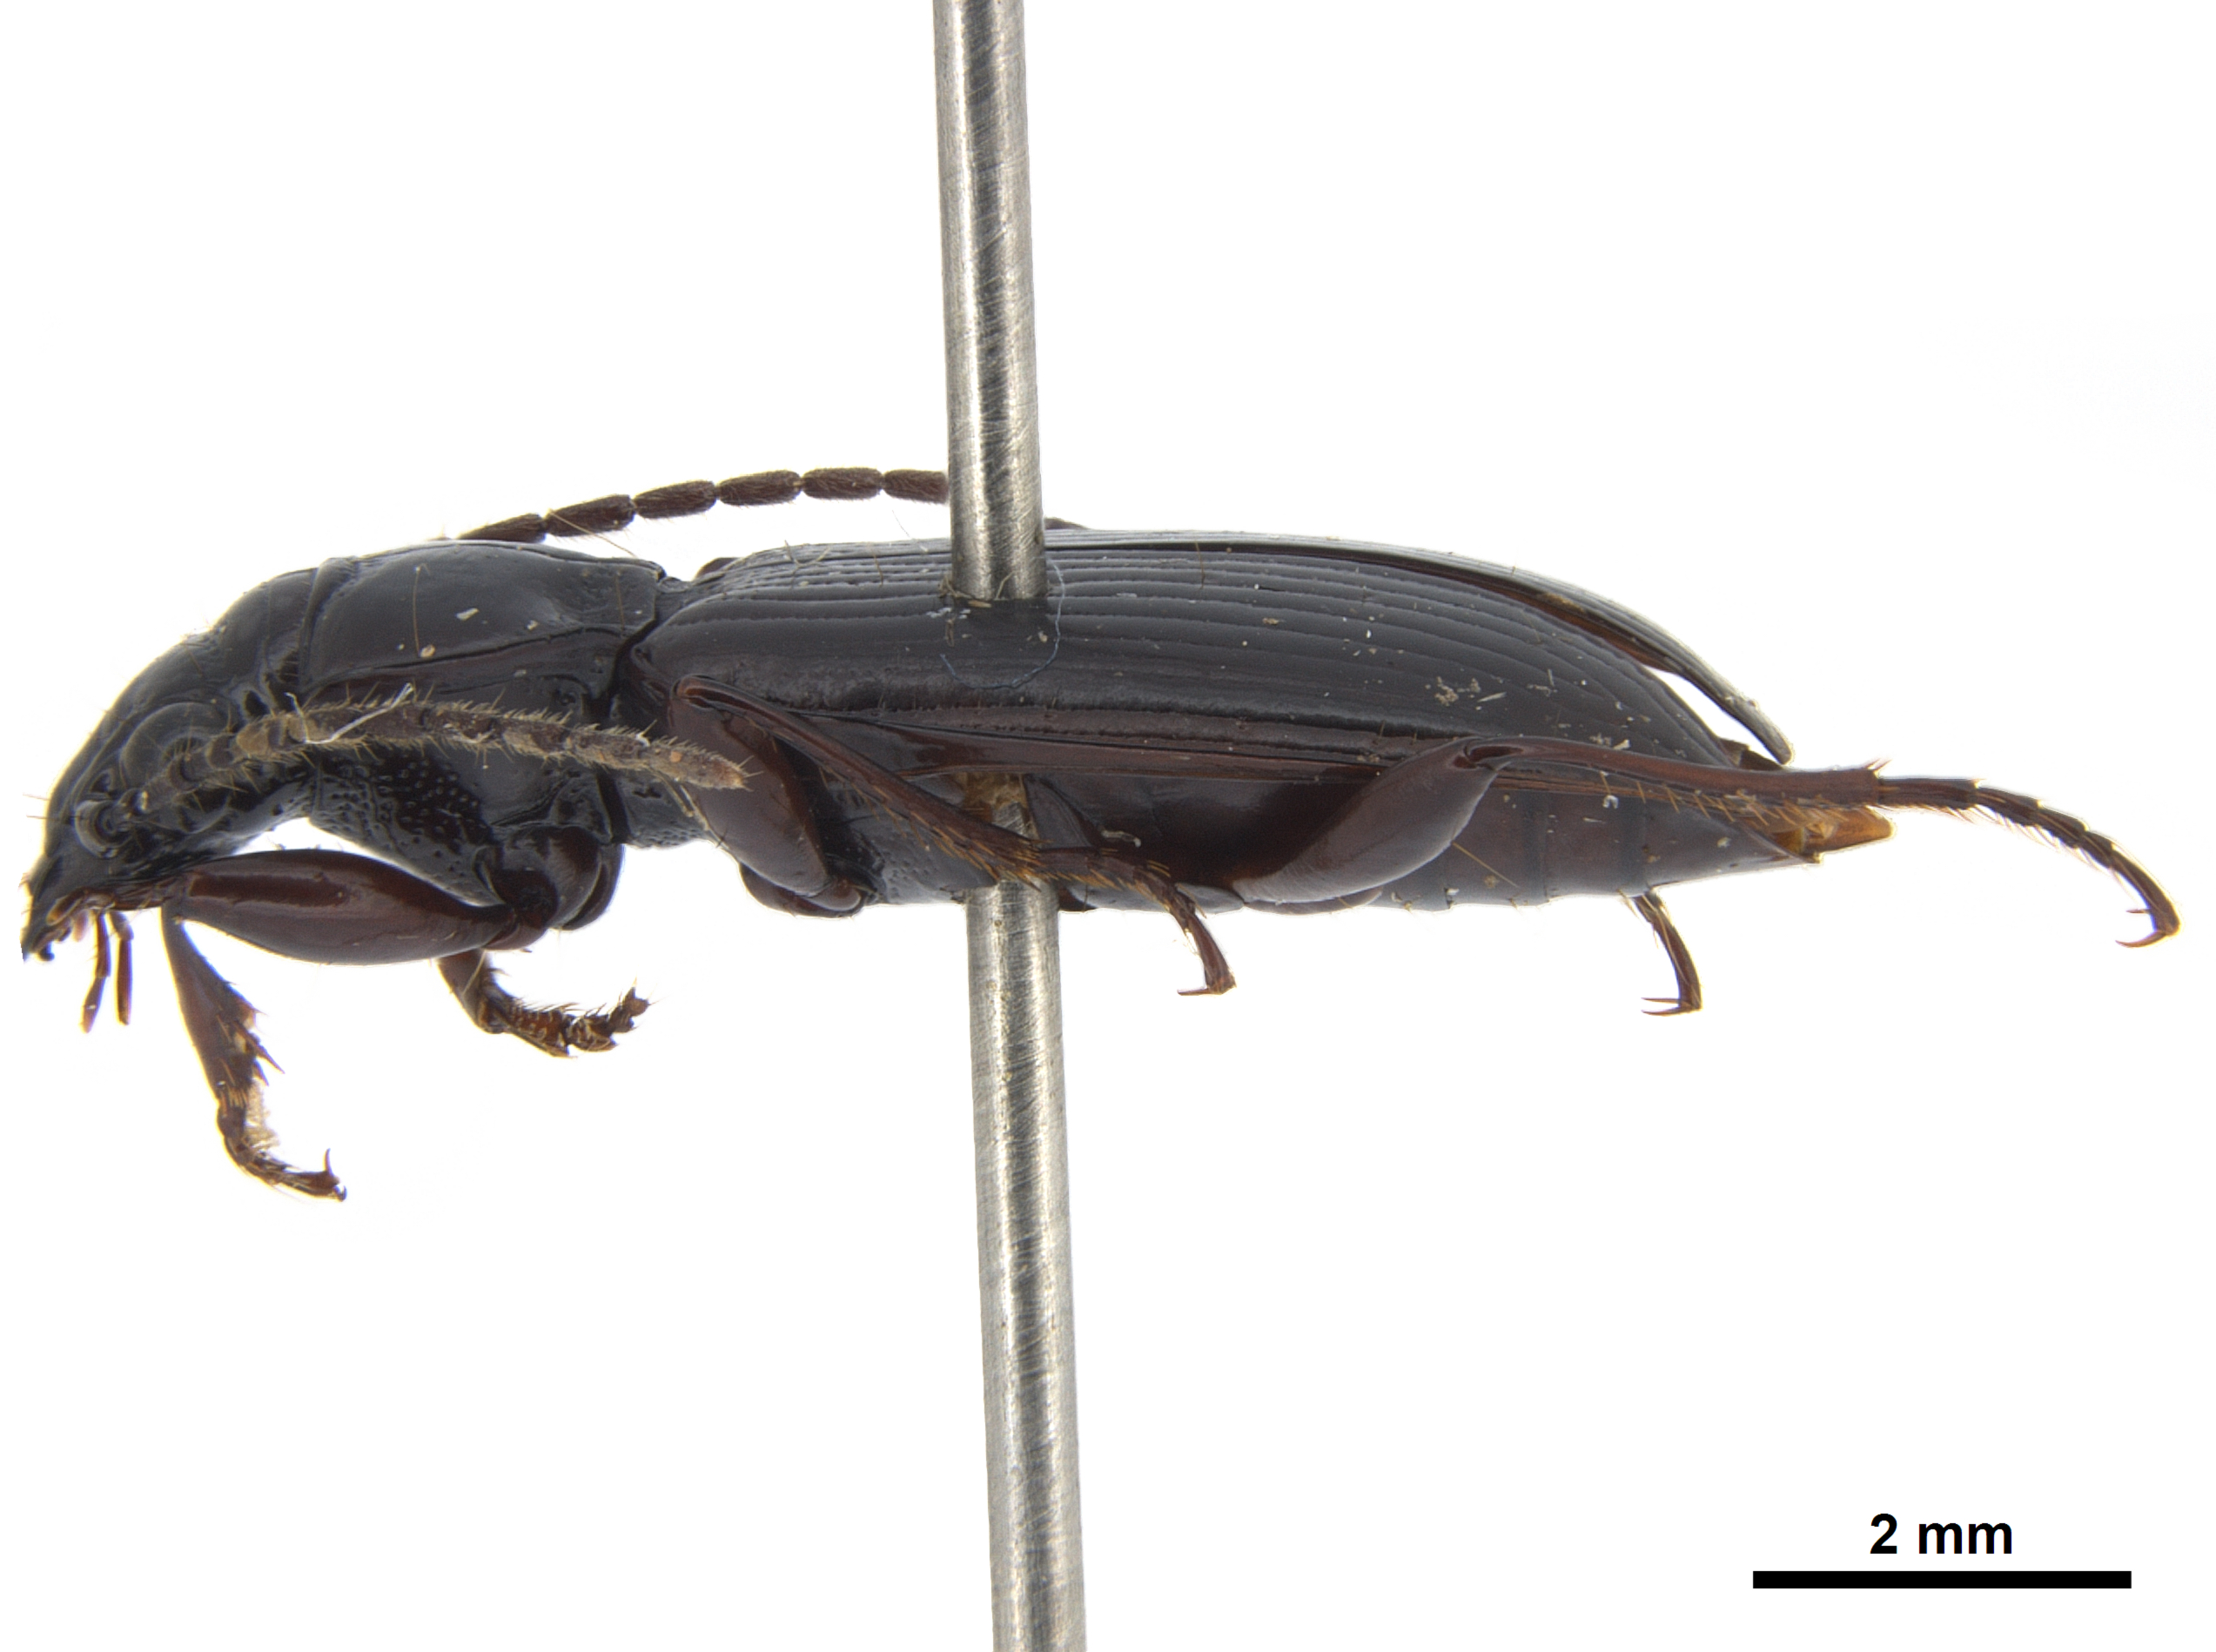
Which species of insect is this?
Patrobus stygicus
